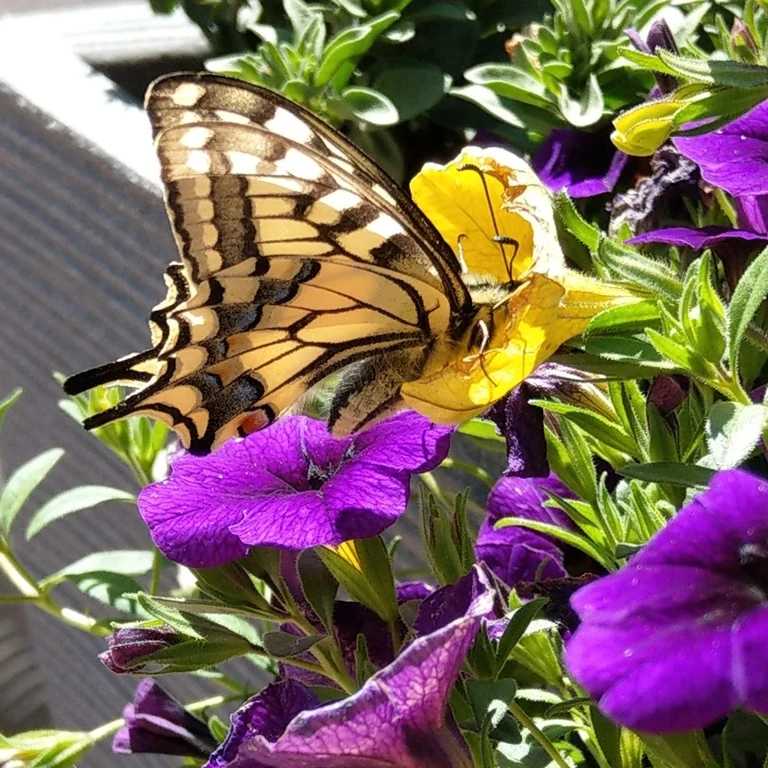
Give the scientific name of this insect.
Papilio machaon
